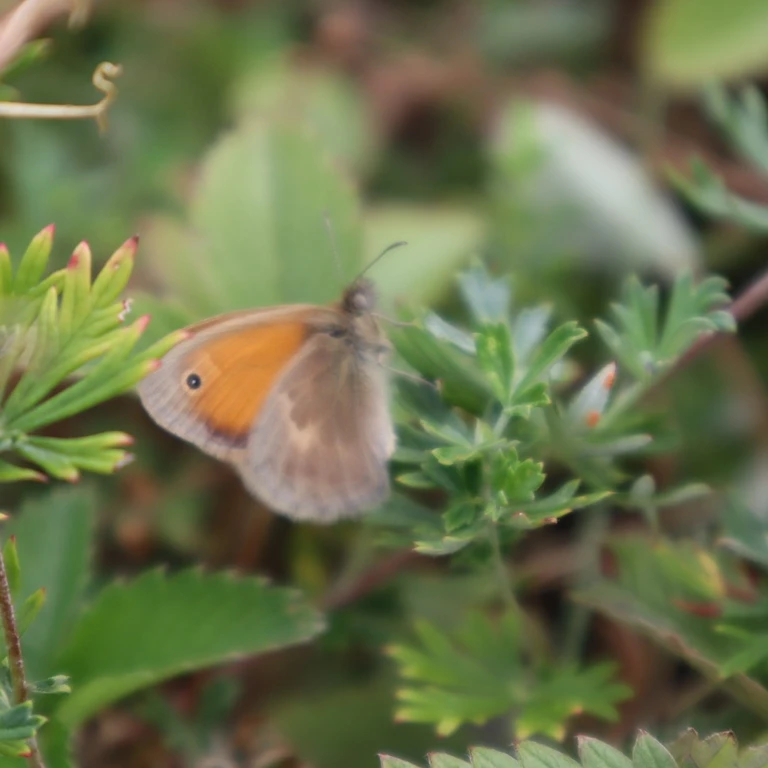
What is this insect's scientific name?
Coenonympha pamphilus
